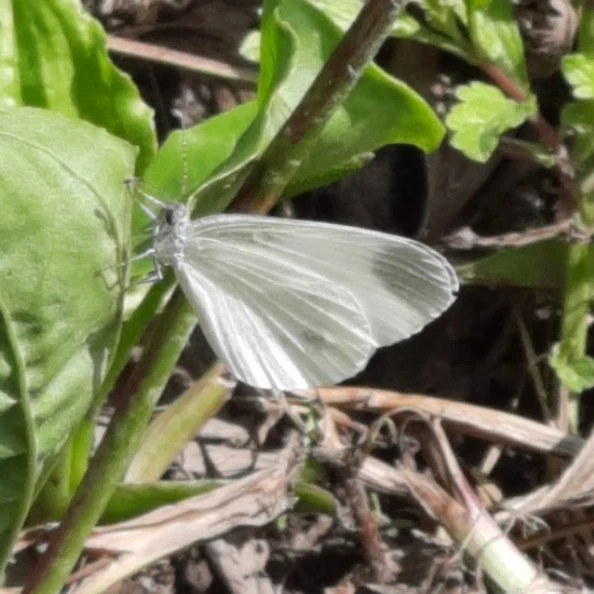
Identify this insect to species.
Leptidea sinapis/juvernica
